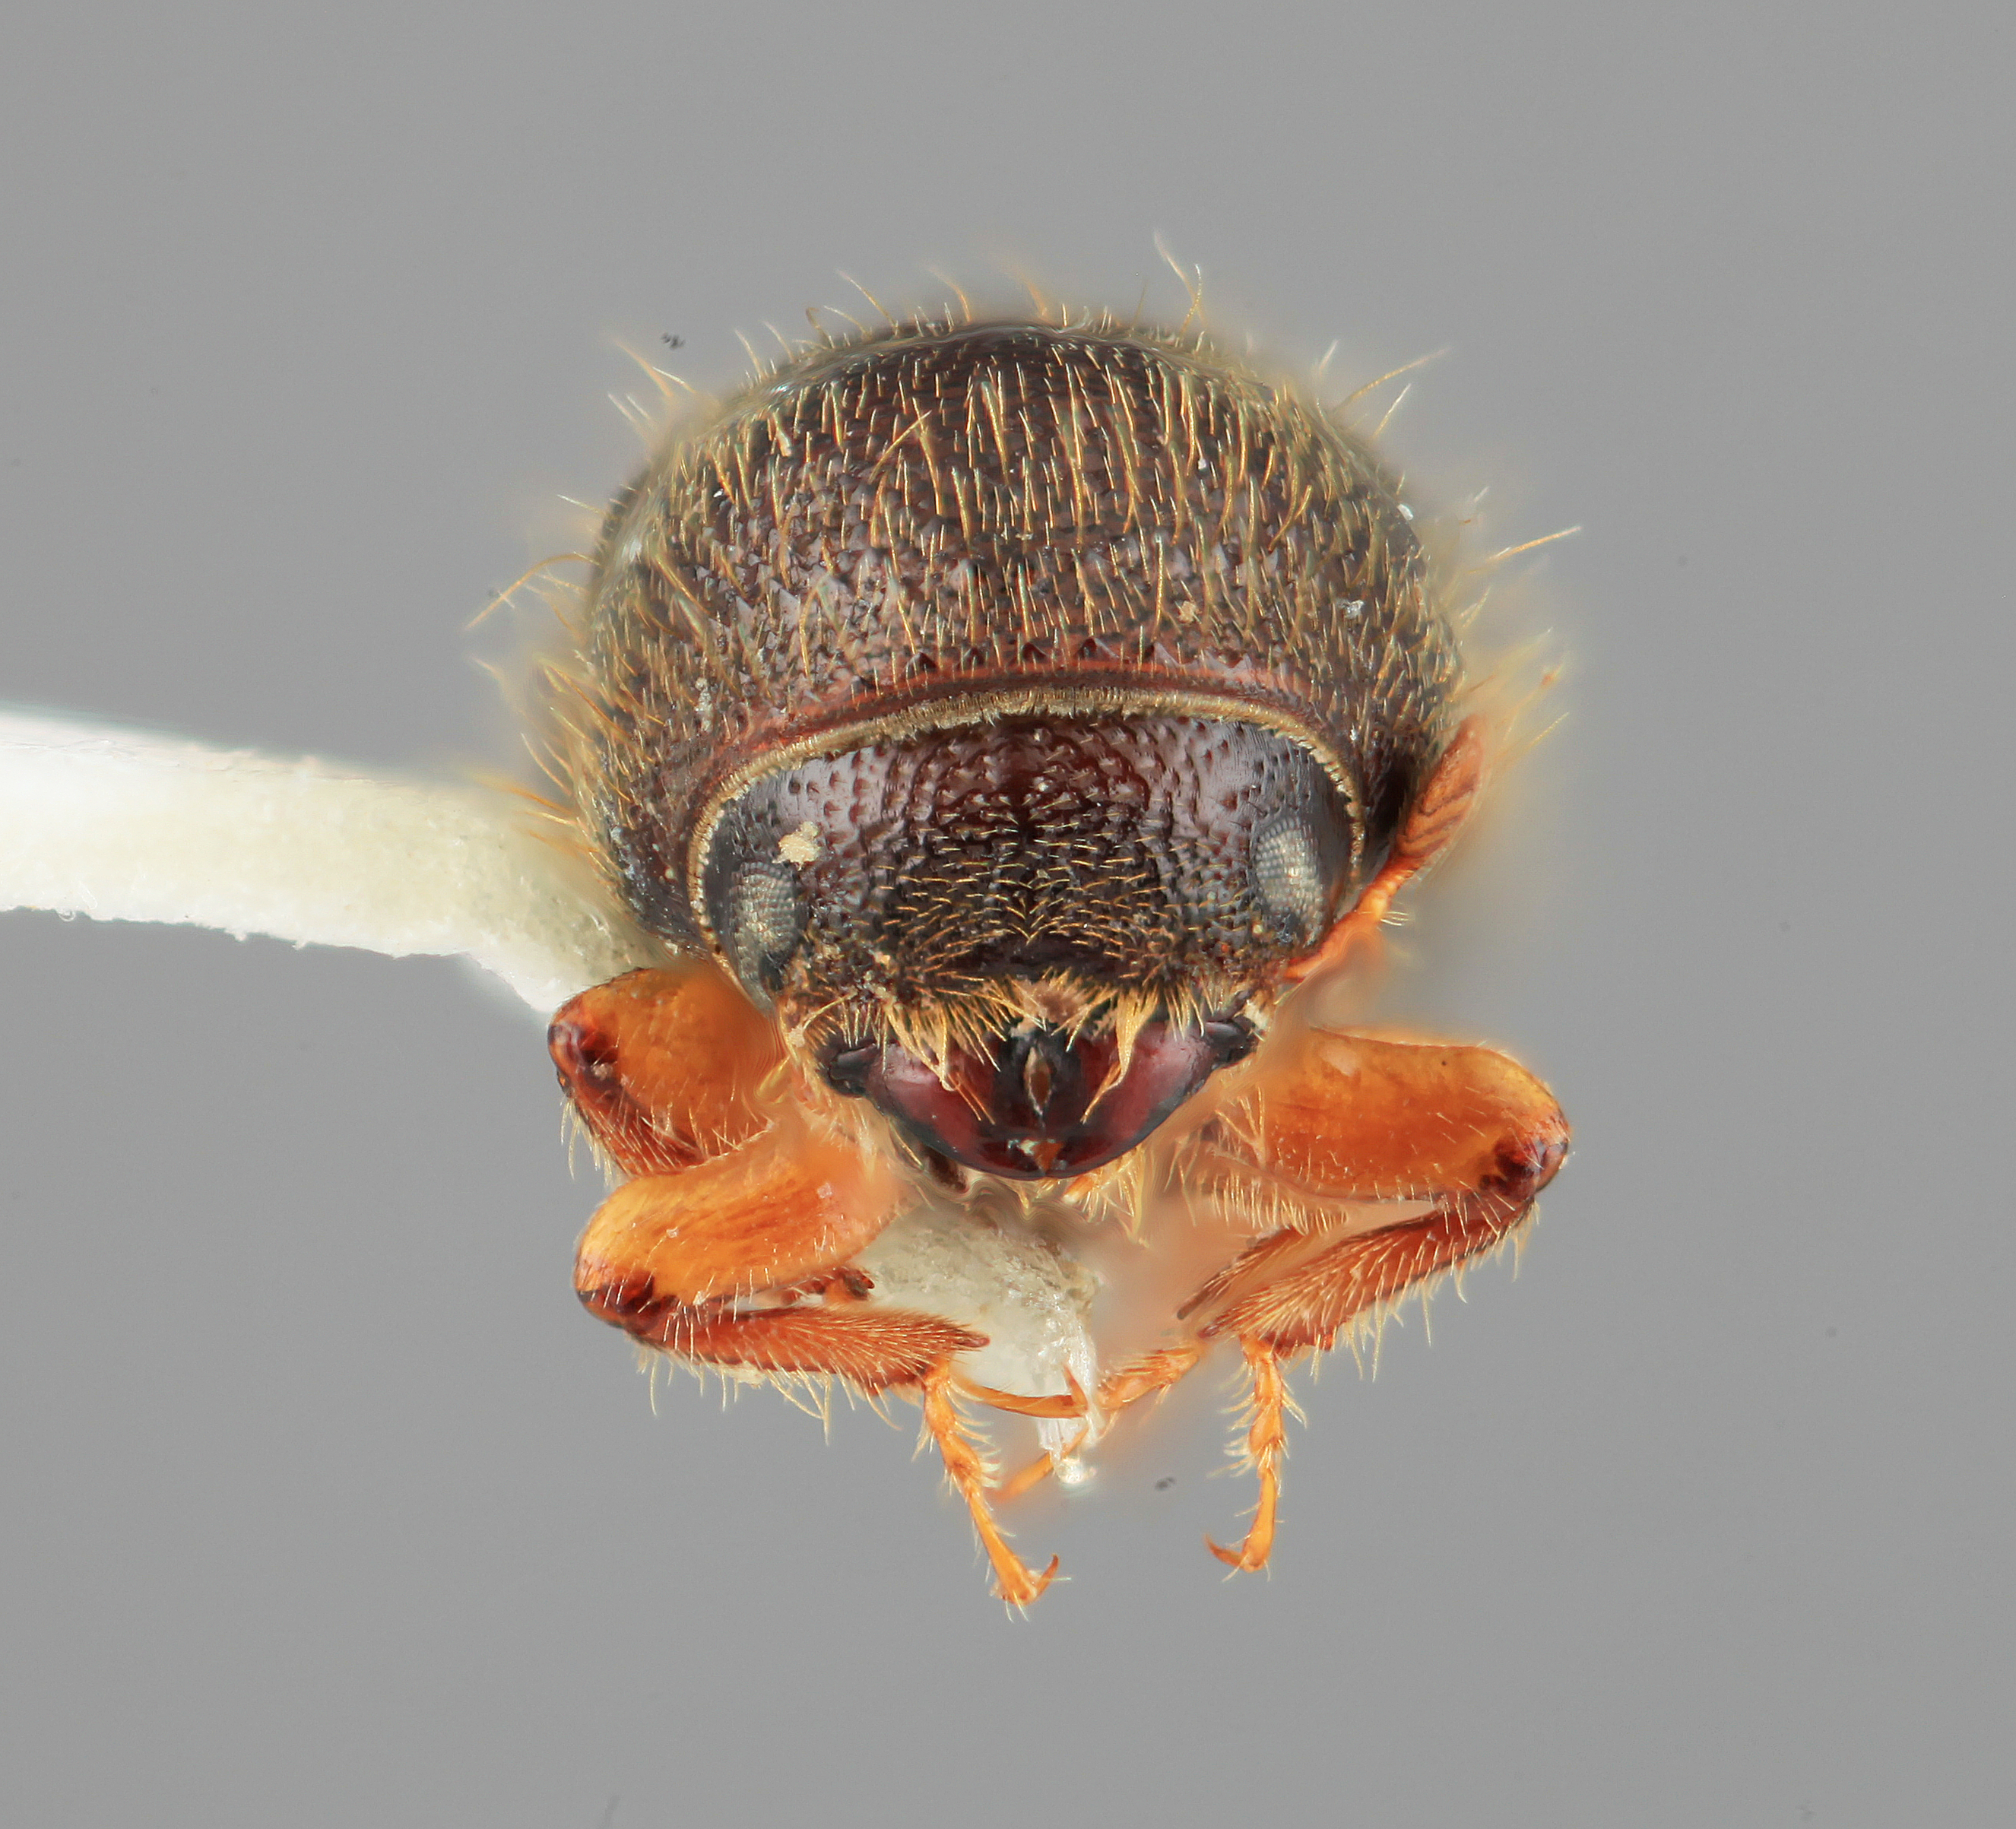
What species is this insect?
Pityophthorus crotonis
